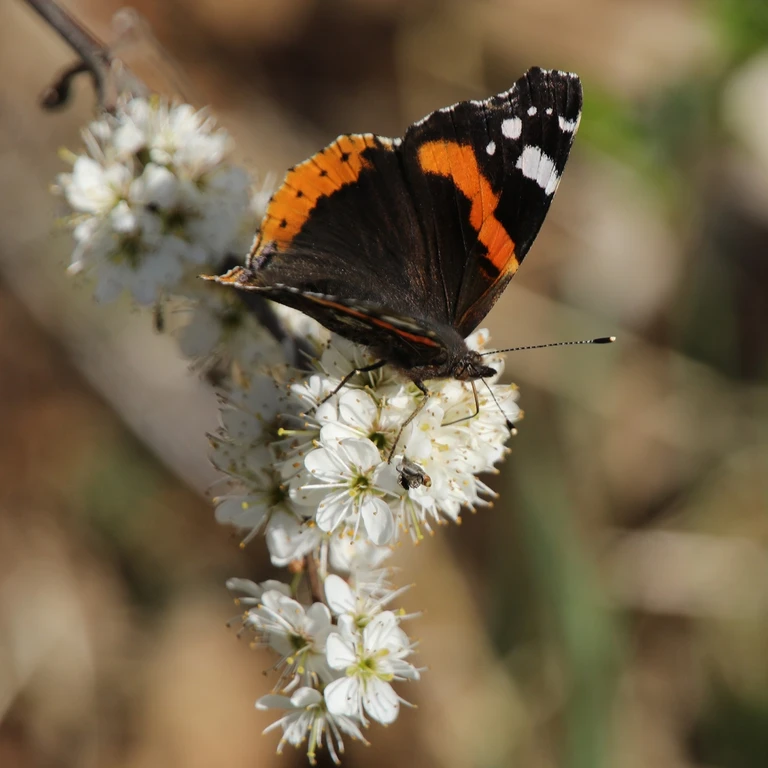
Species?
Vanessa atalanta
